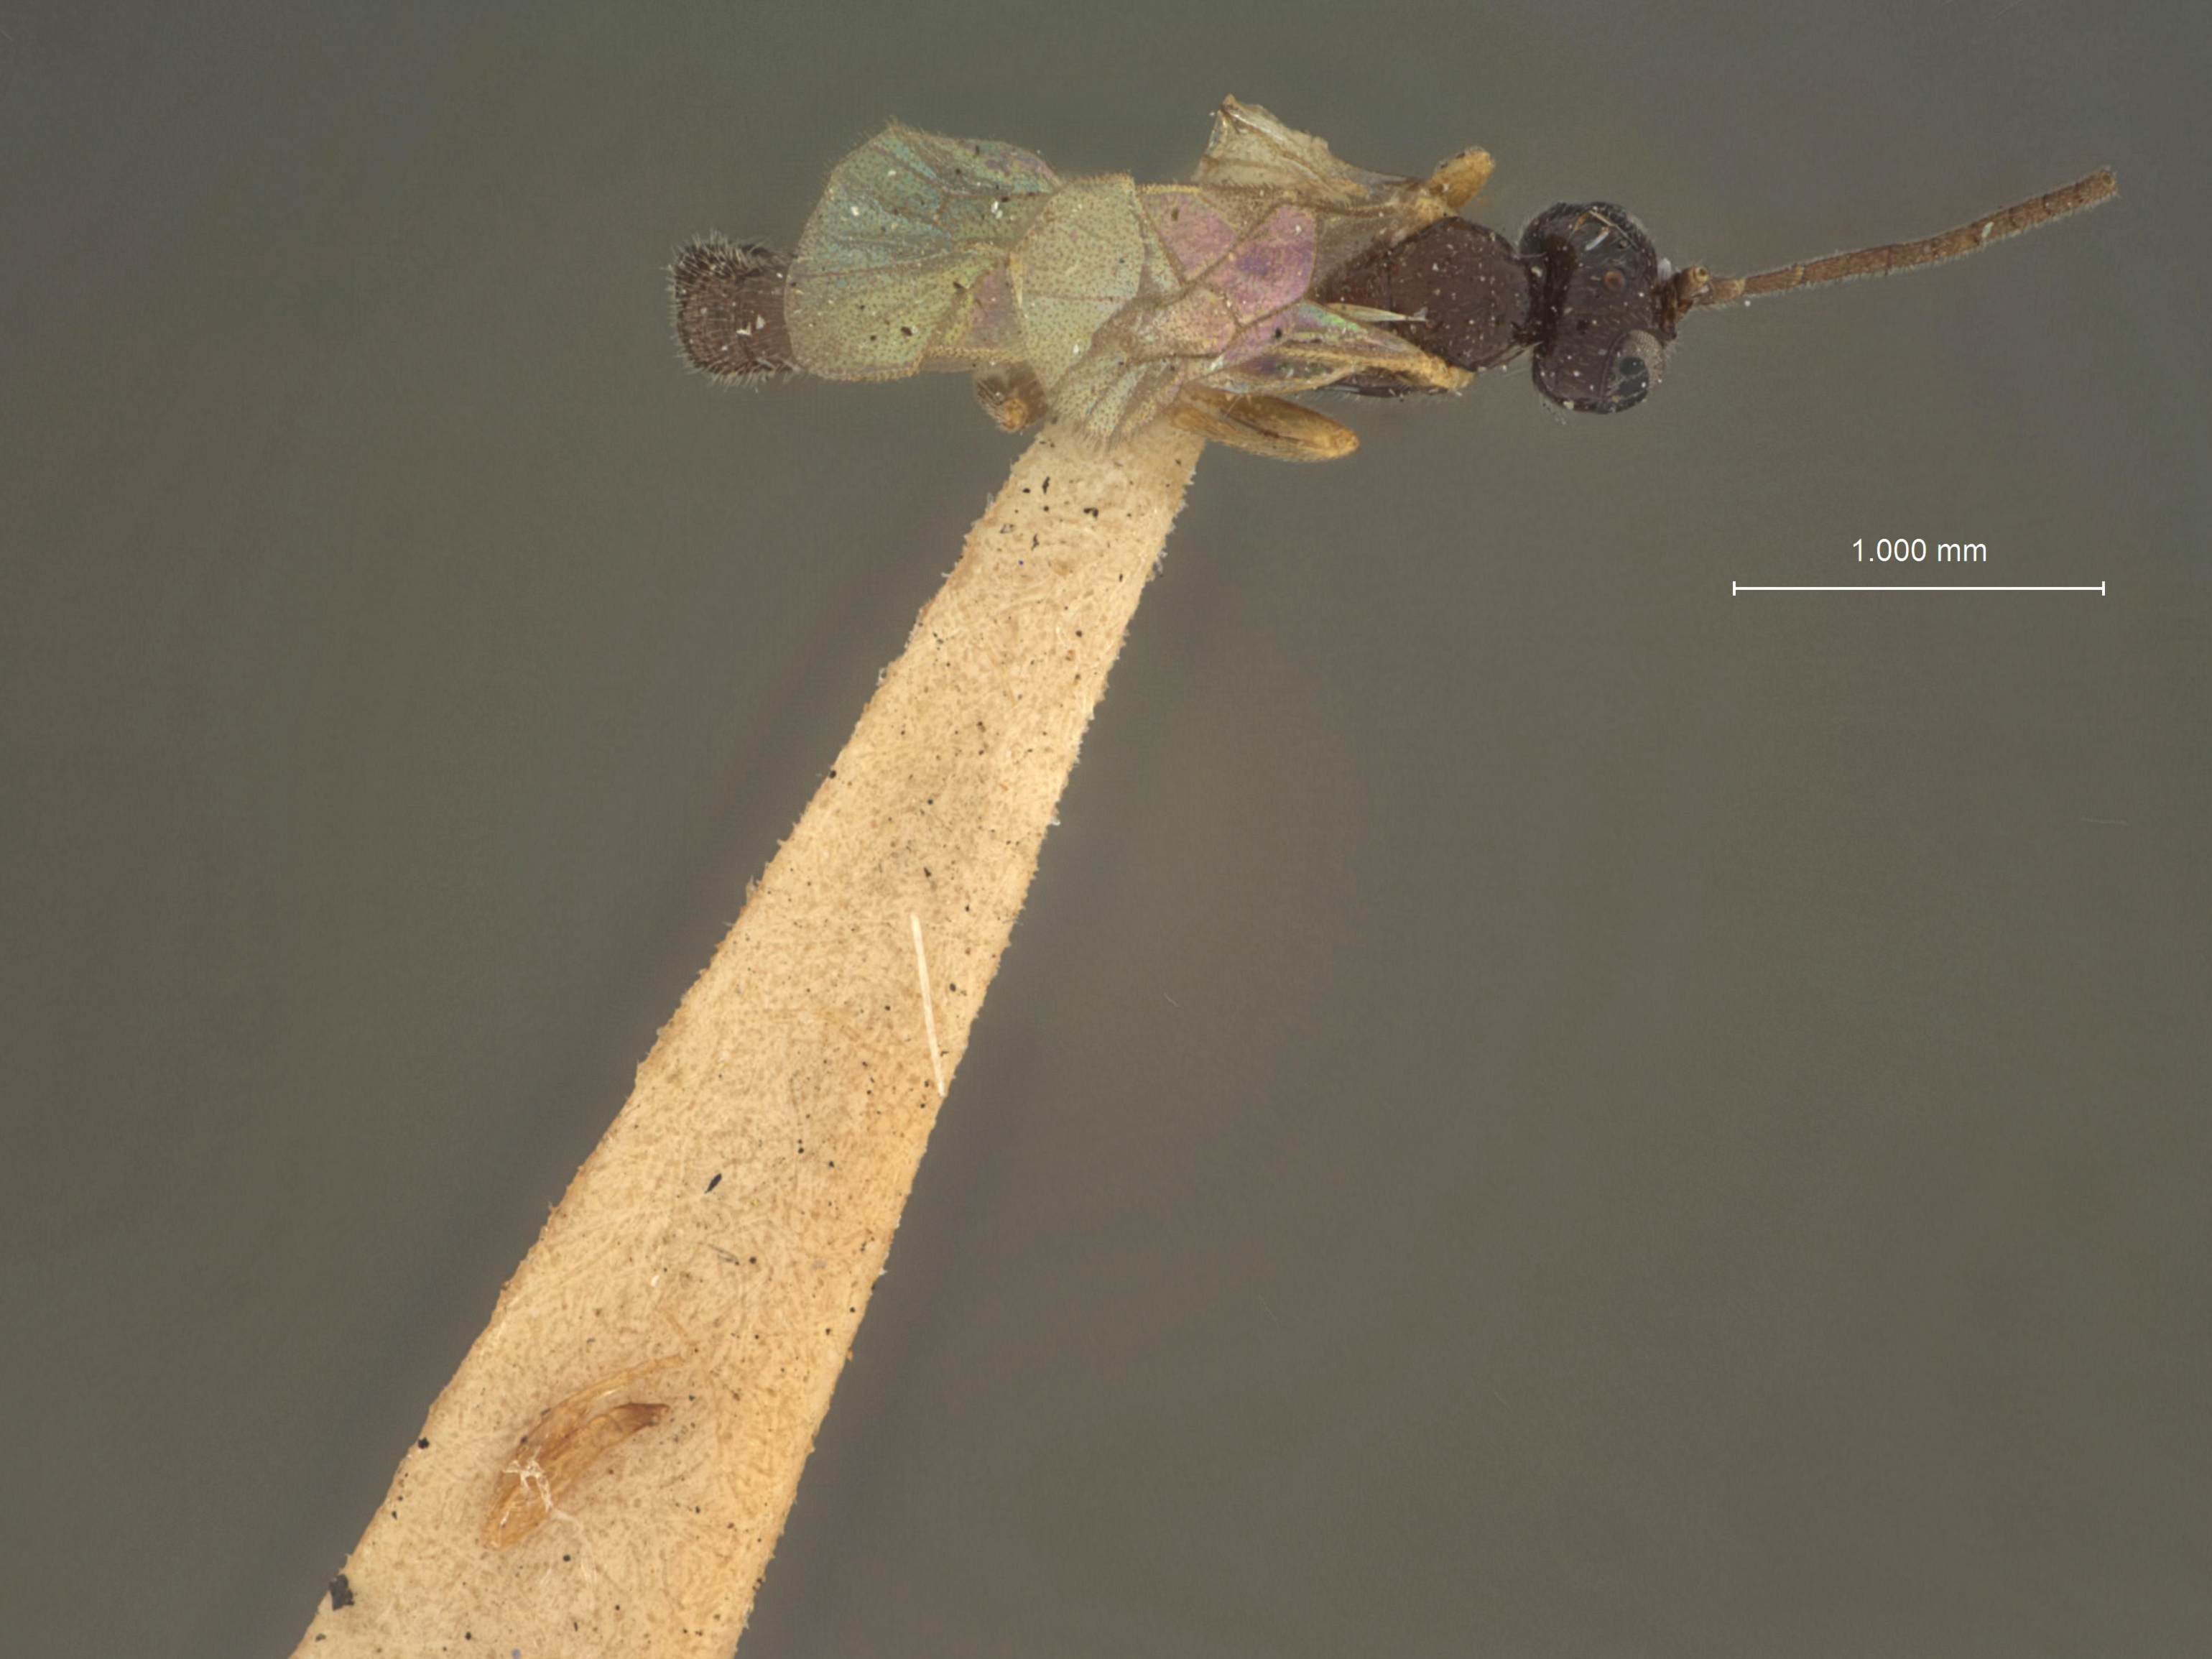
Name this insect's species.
Pimpla lithocolletidis
